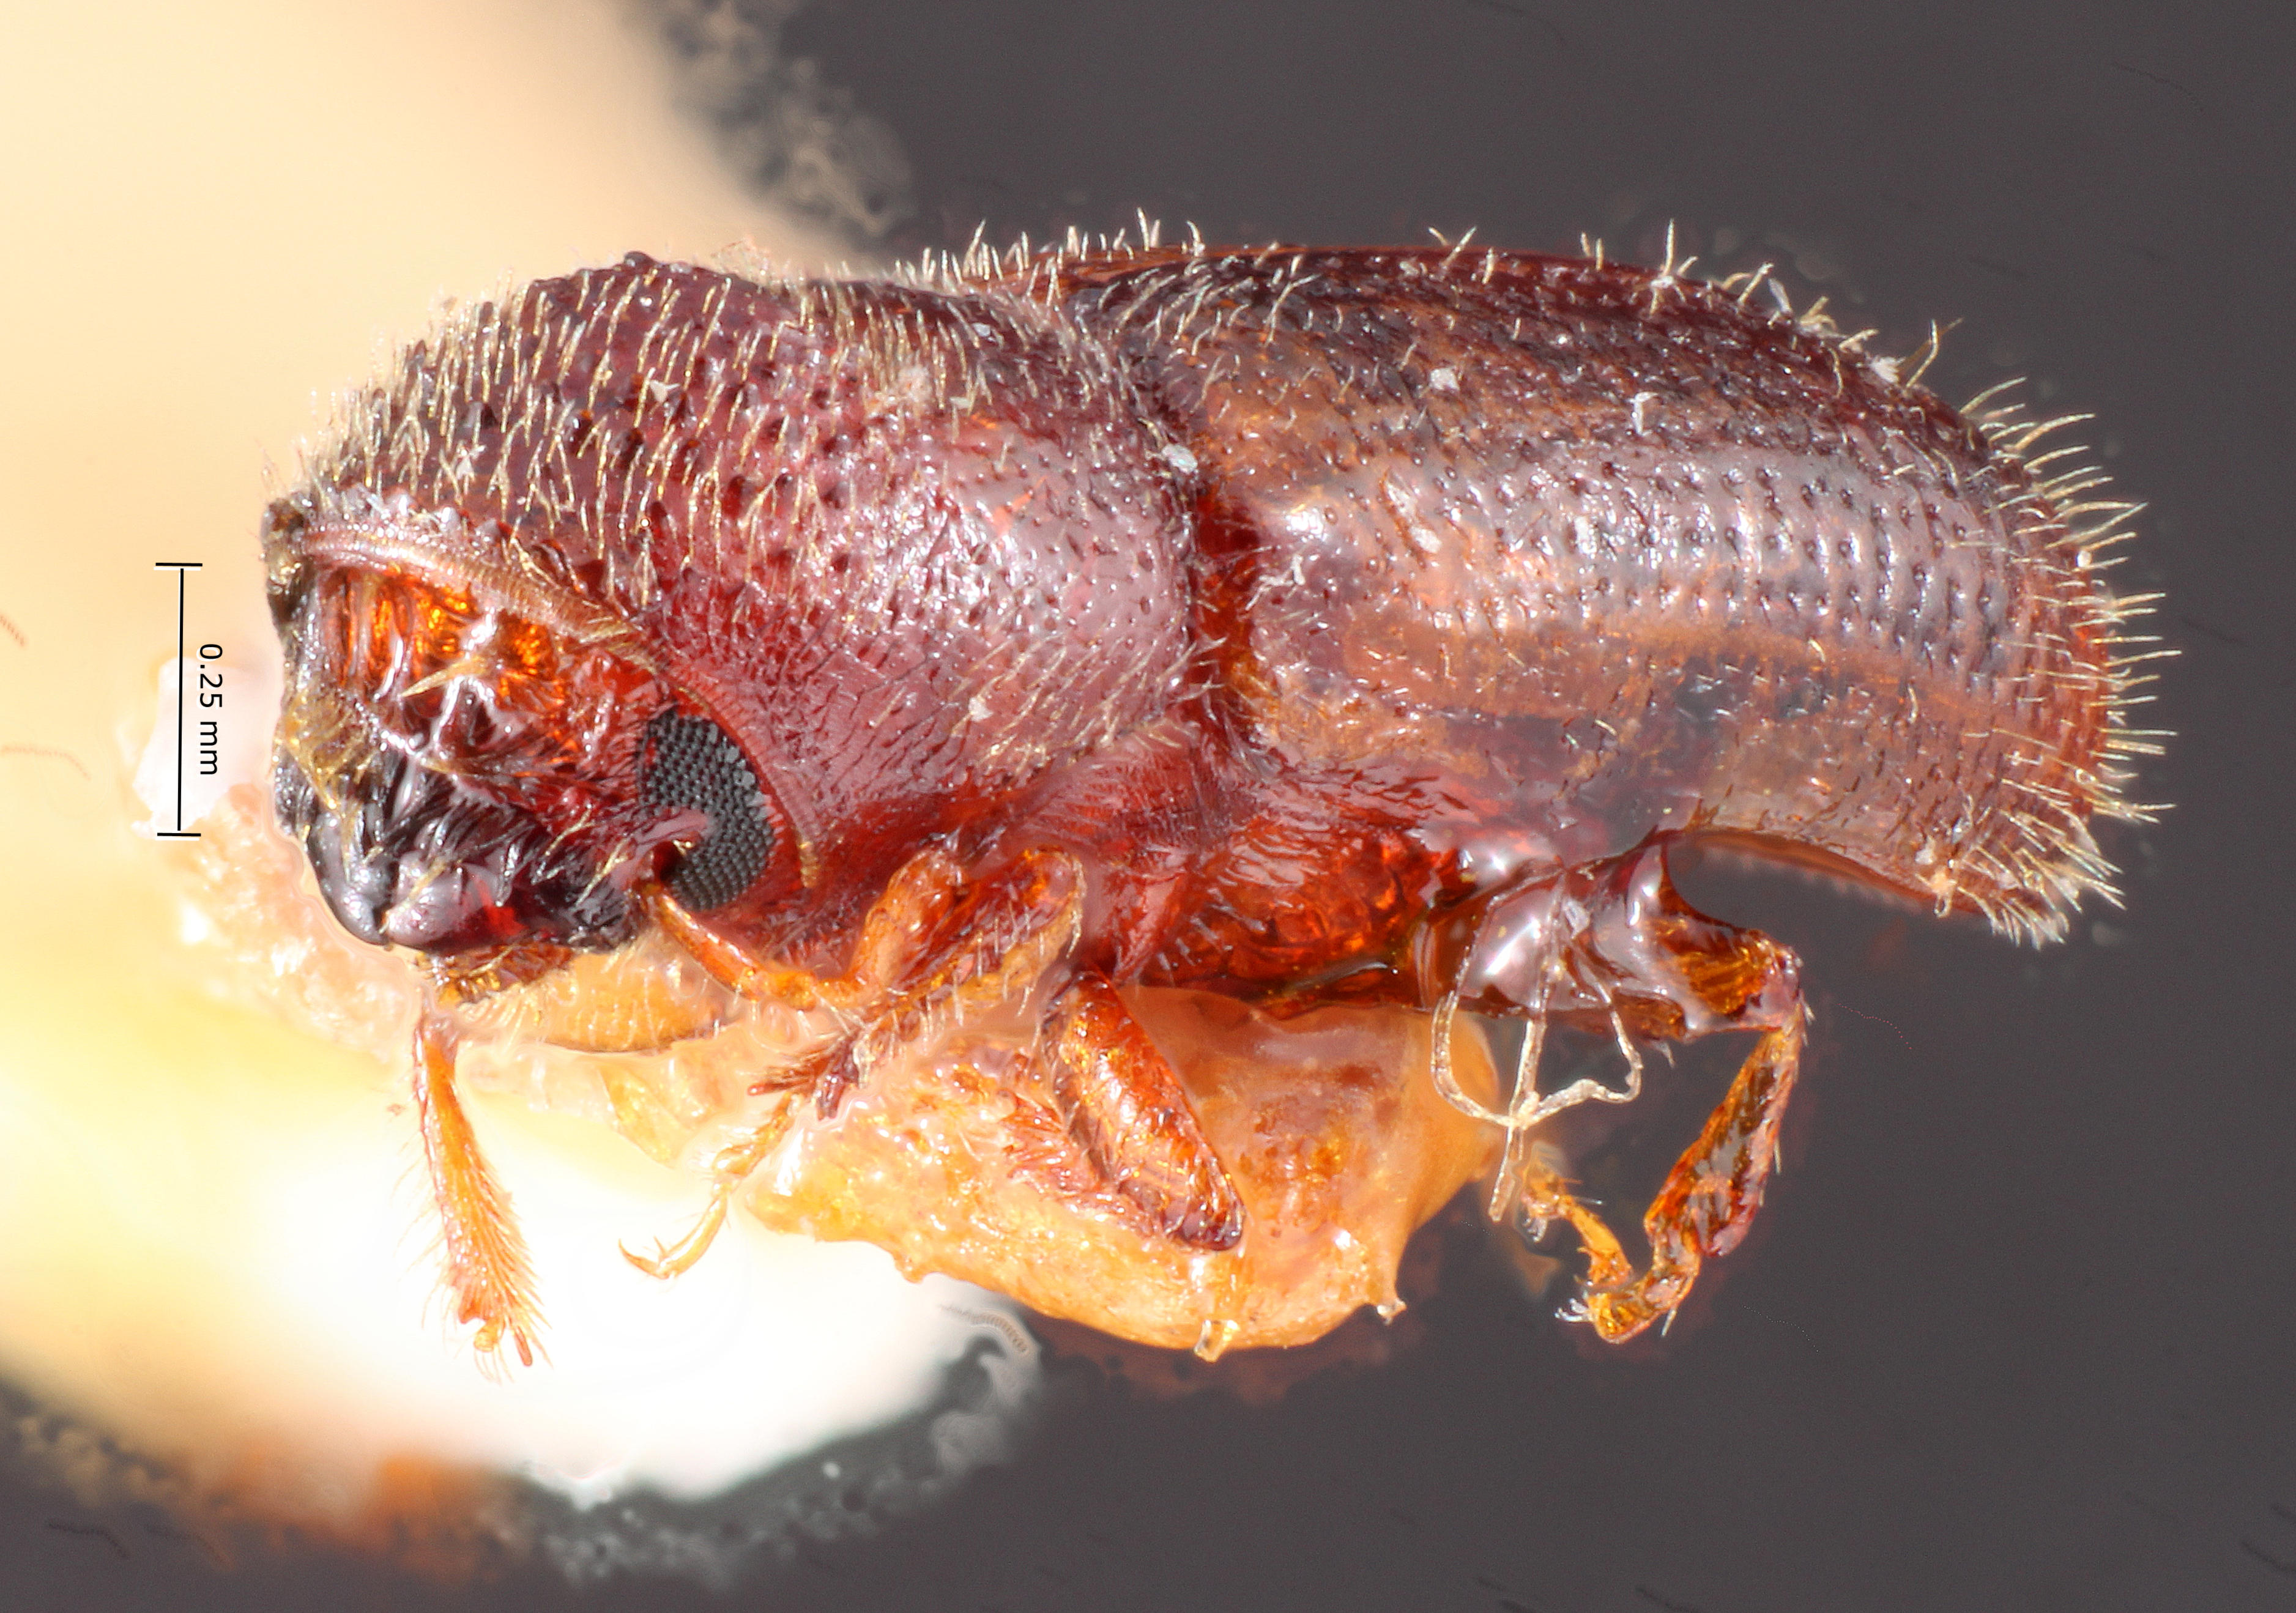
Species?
Pityophthorus agnatus
